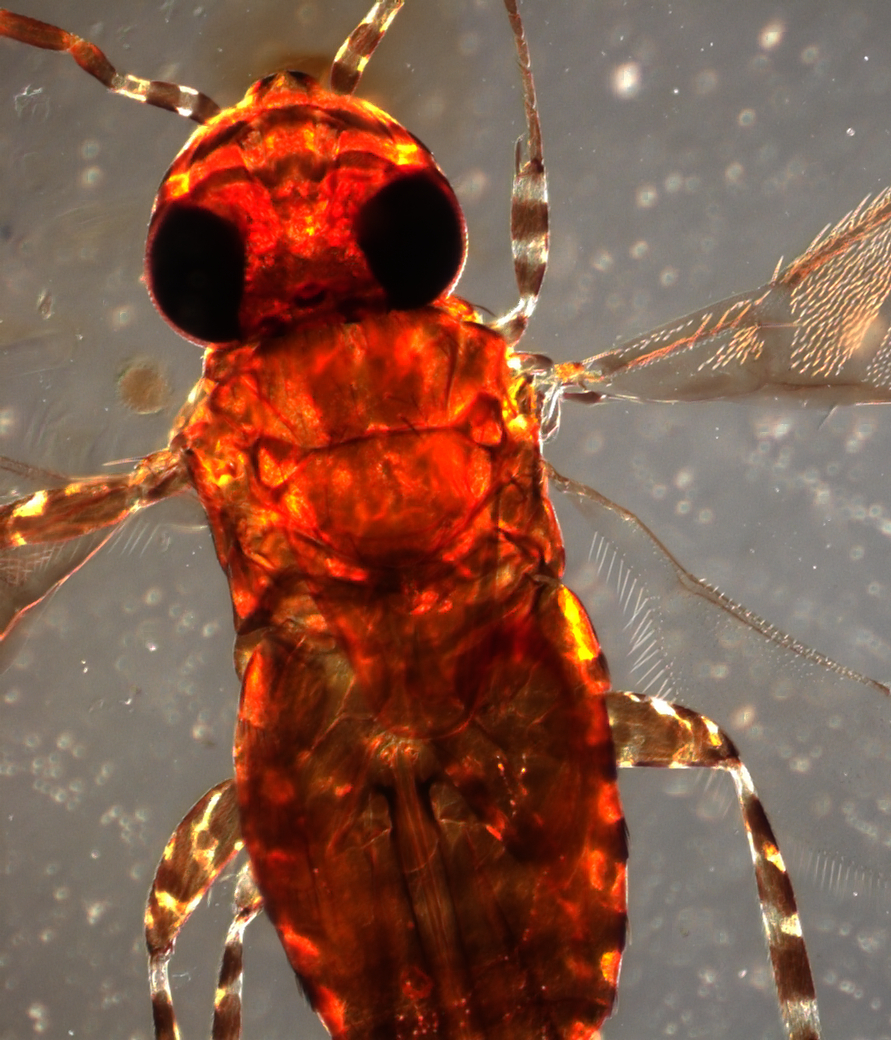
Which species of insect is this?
Marietta connecta
